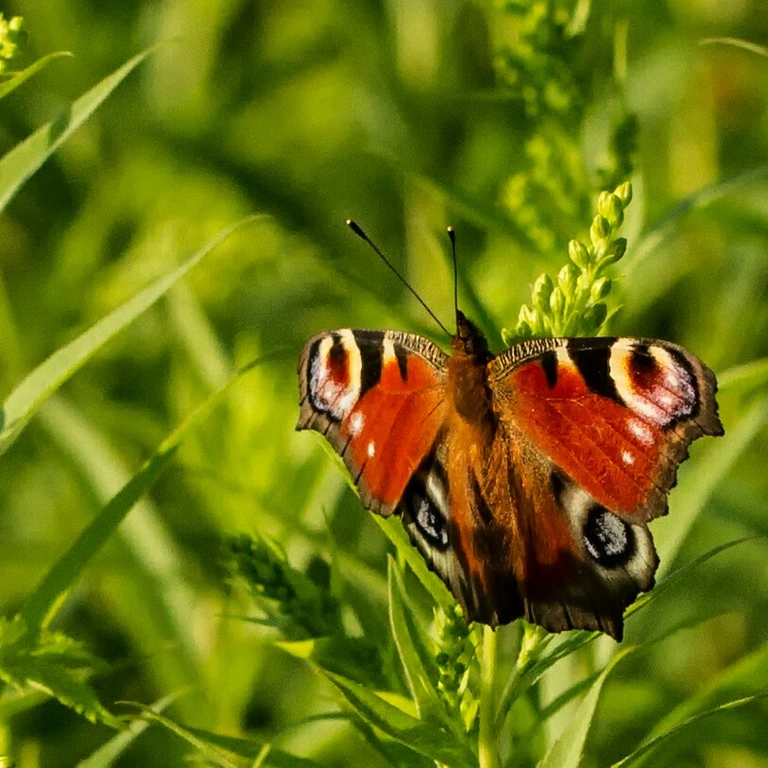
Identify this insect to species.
Aglais io
